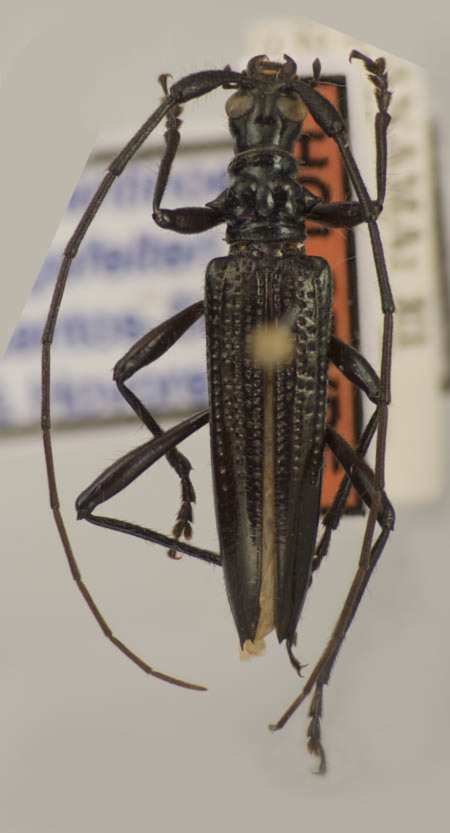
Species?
Novantinoe lingafelteri
